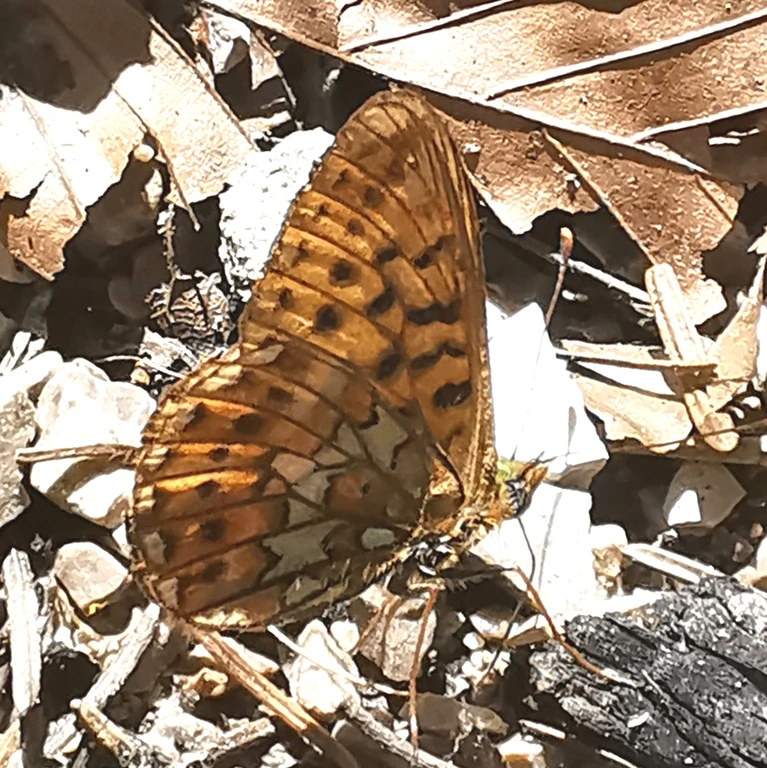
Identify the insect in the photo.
Boloria euphrosyne (also Clossiana euphrosyne)
